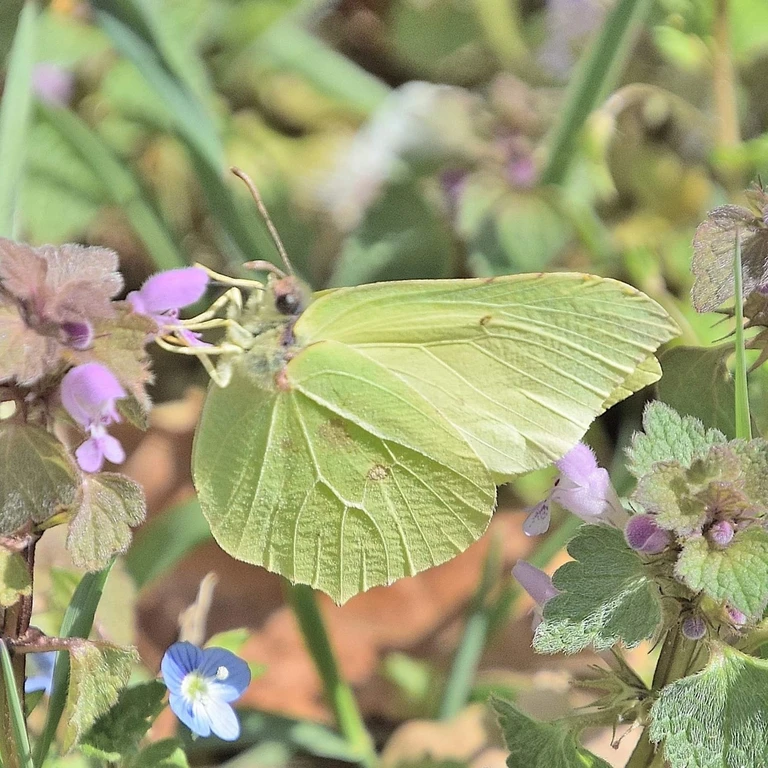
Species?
Gonepteryx rhamni
